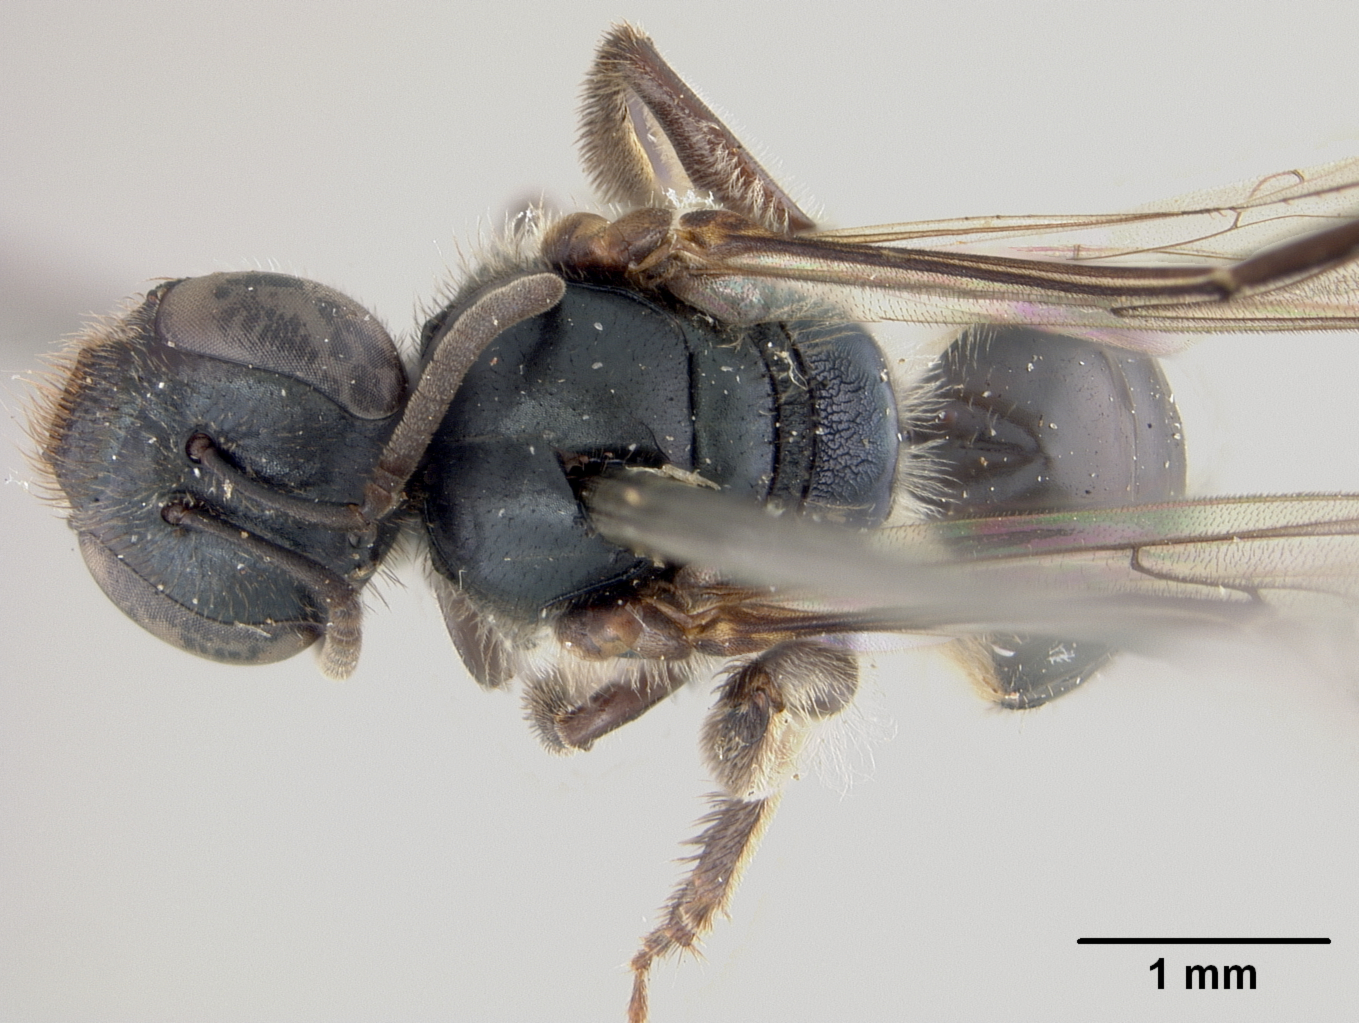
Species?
Halictus opisthochlorus
